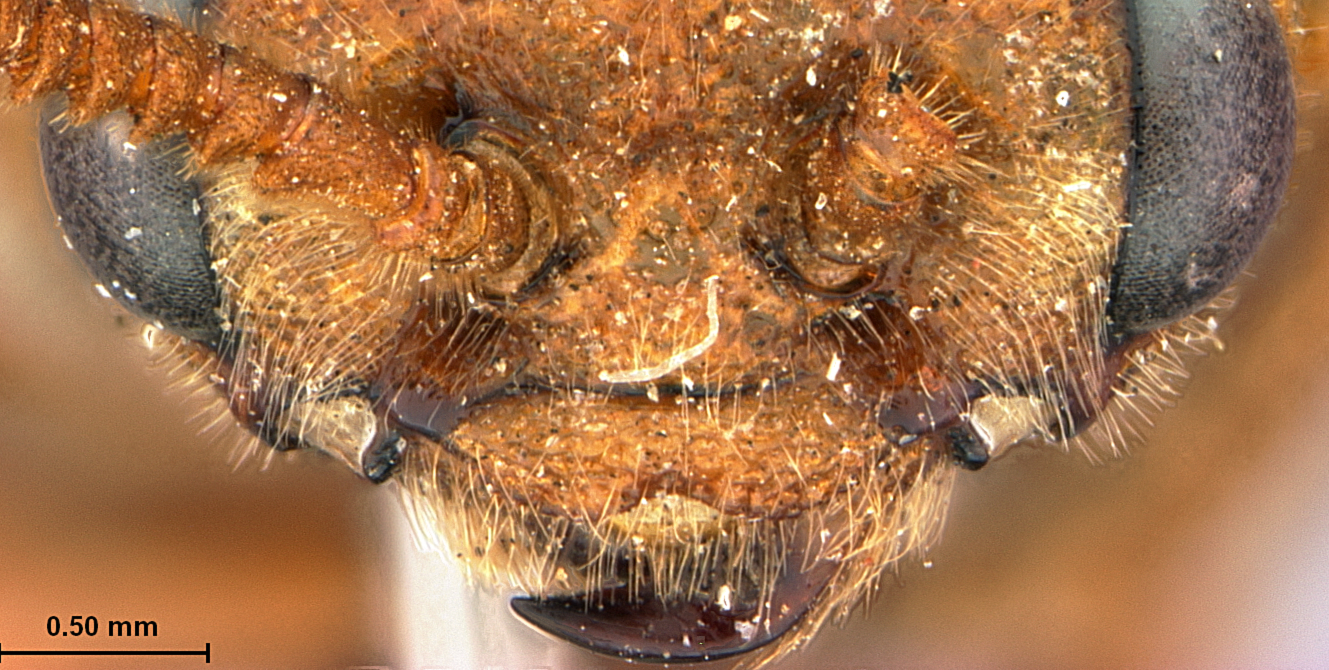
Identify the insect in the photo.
Zadiprion falsus
